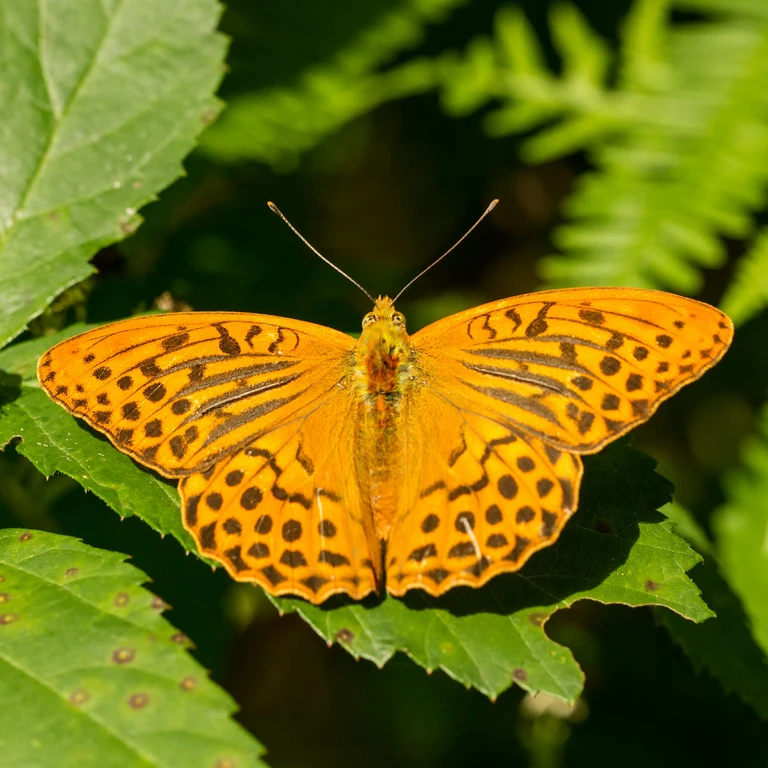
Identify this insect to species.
Argynnis paphia
